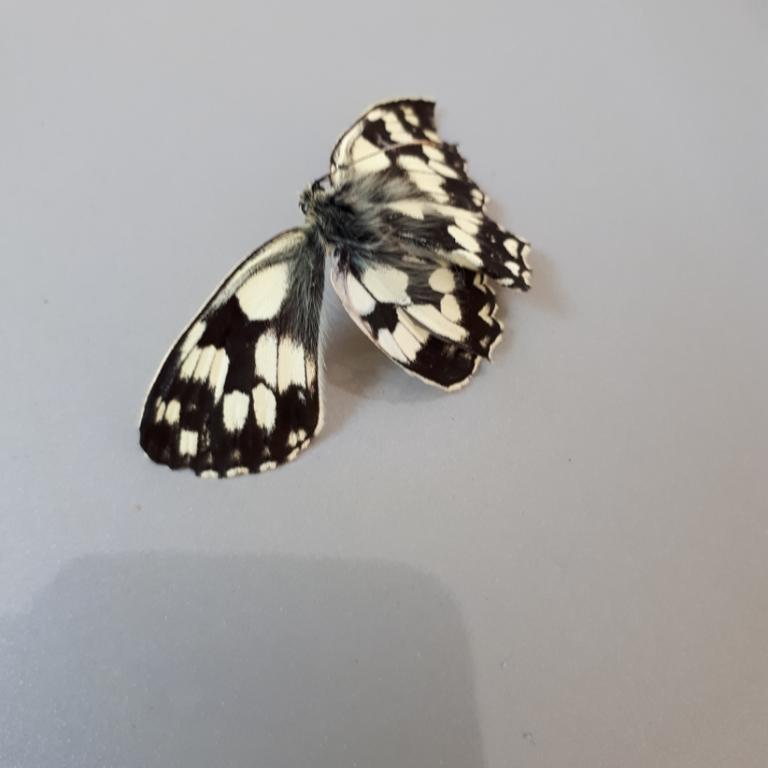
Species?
Melanargia galathea
